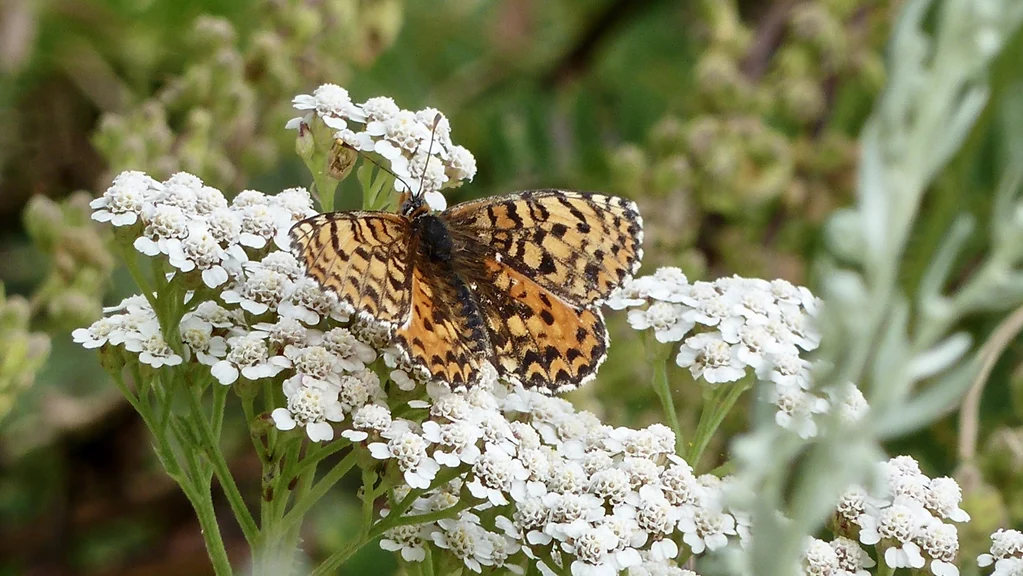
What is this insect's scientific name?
Melitaea didyma
